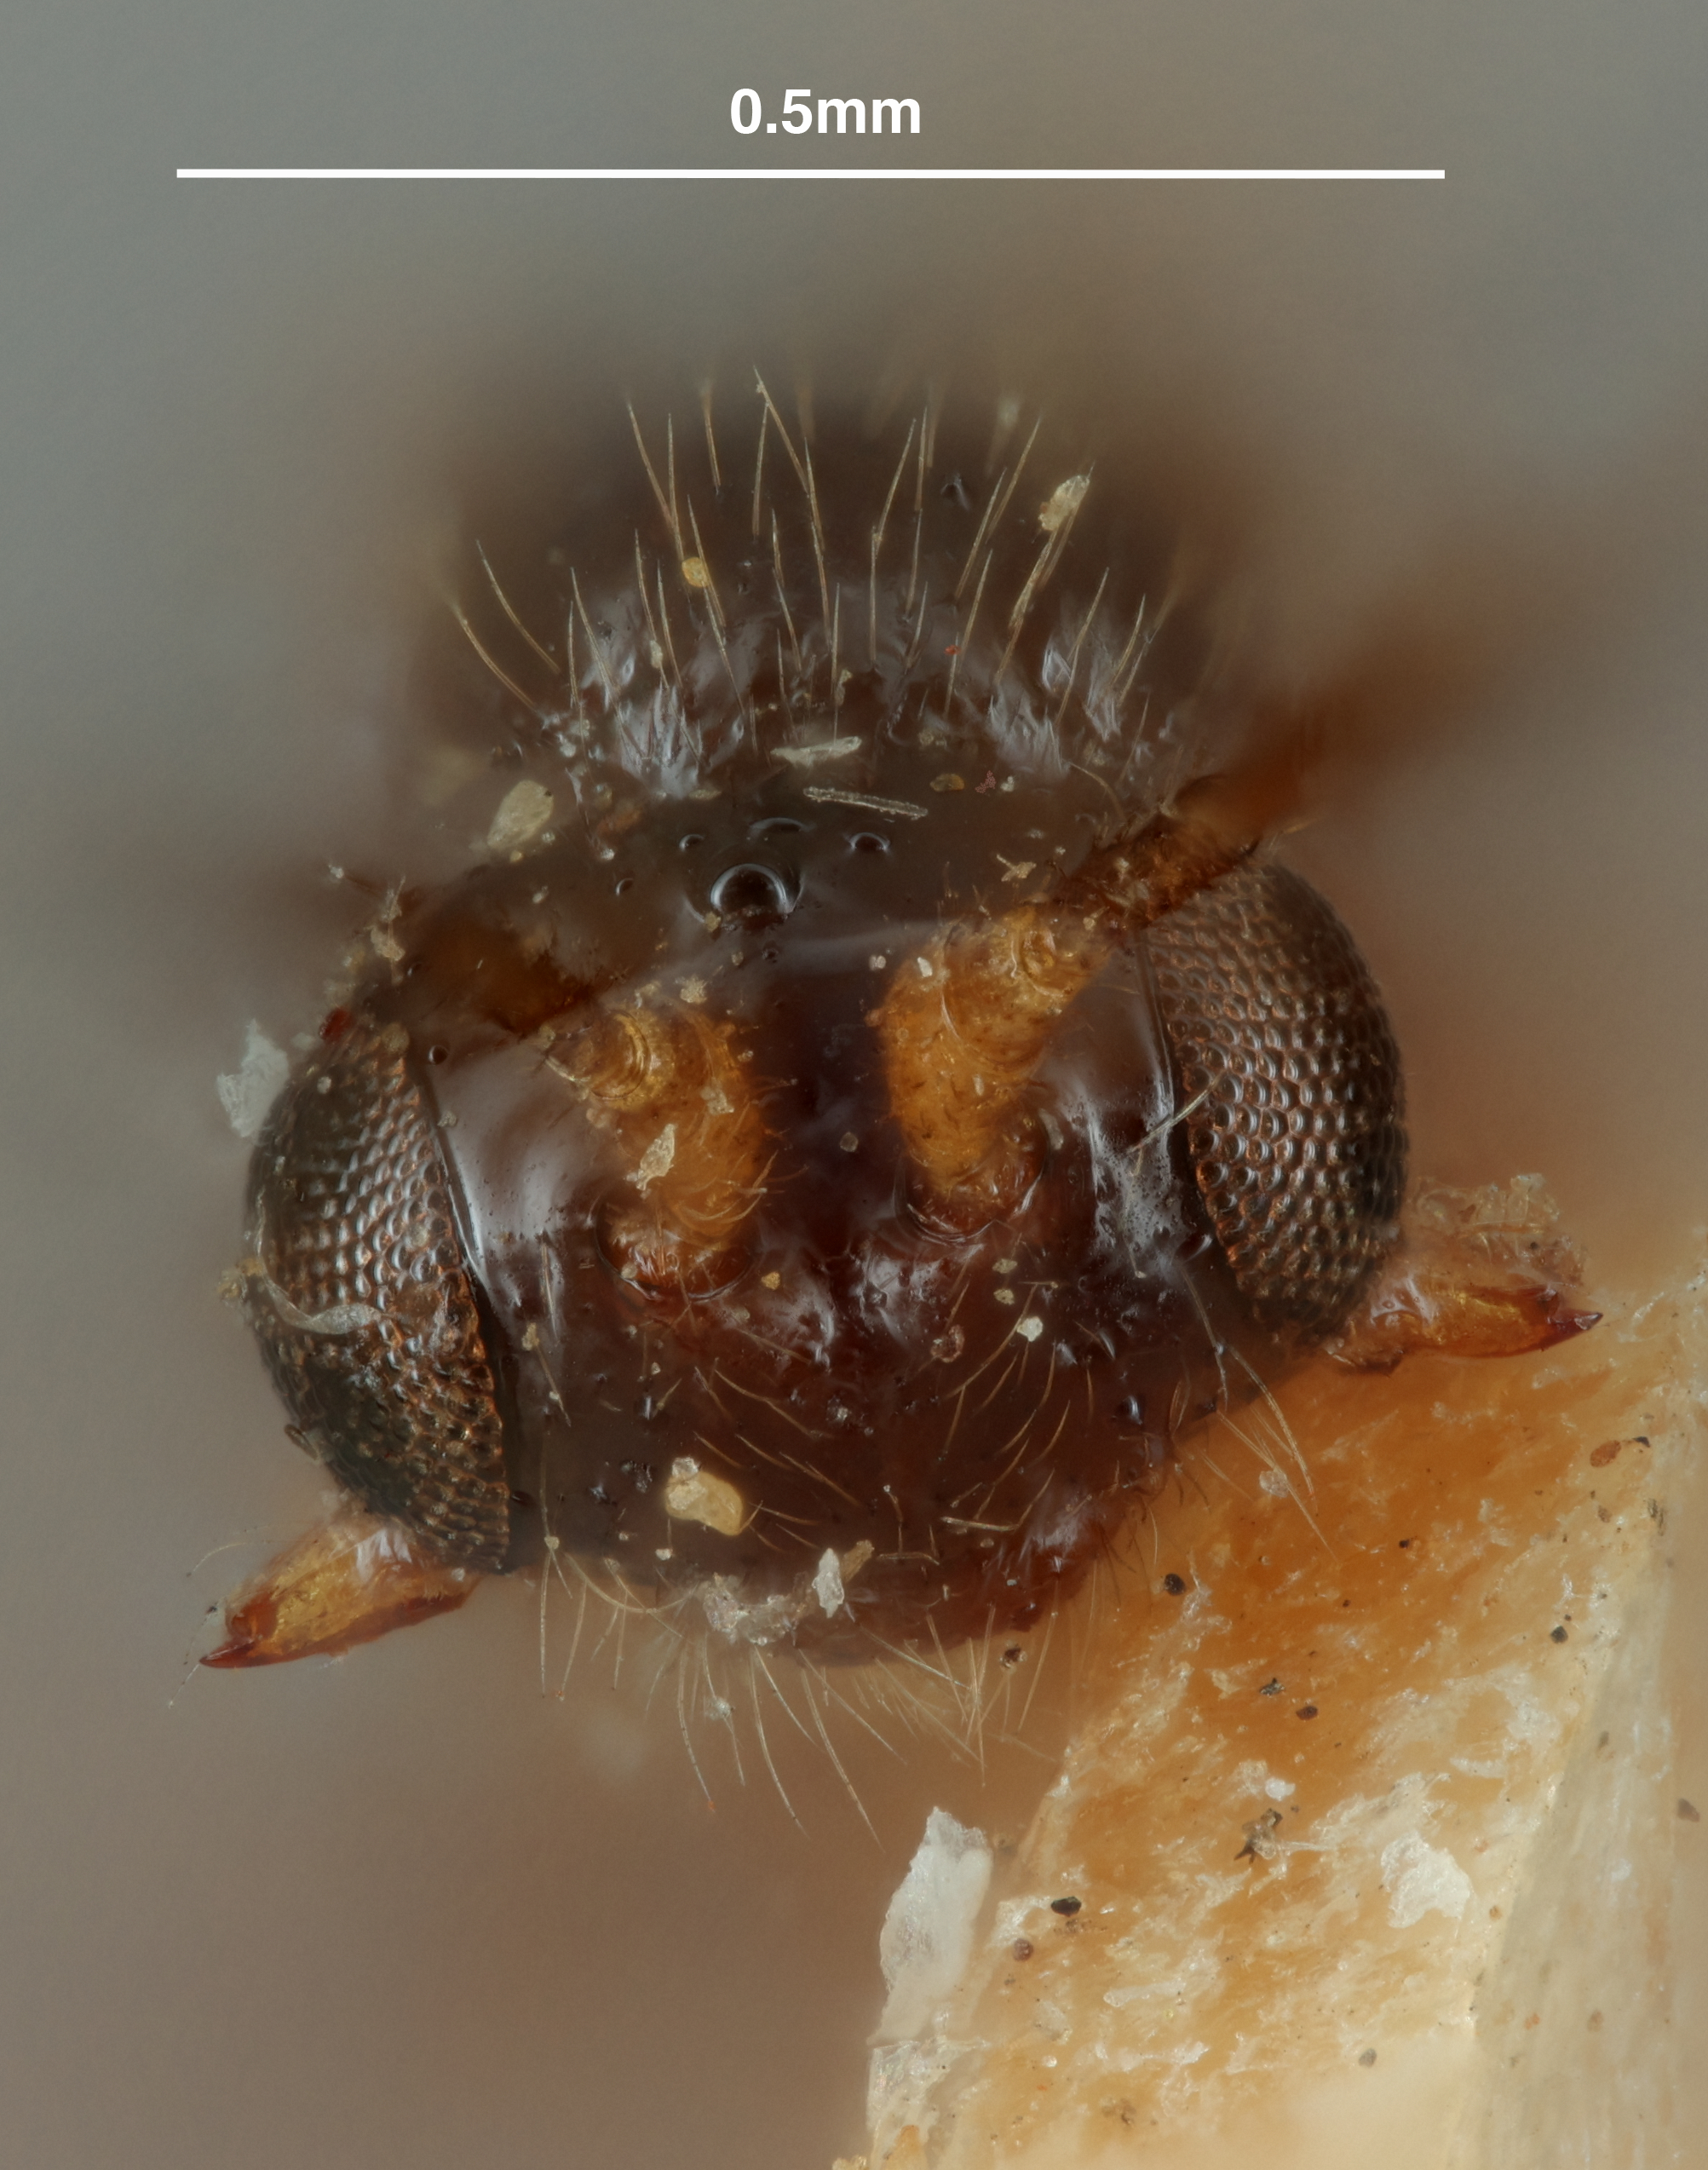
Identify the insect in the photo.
Aspilota curtibasis
